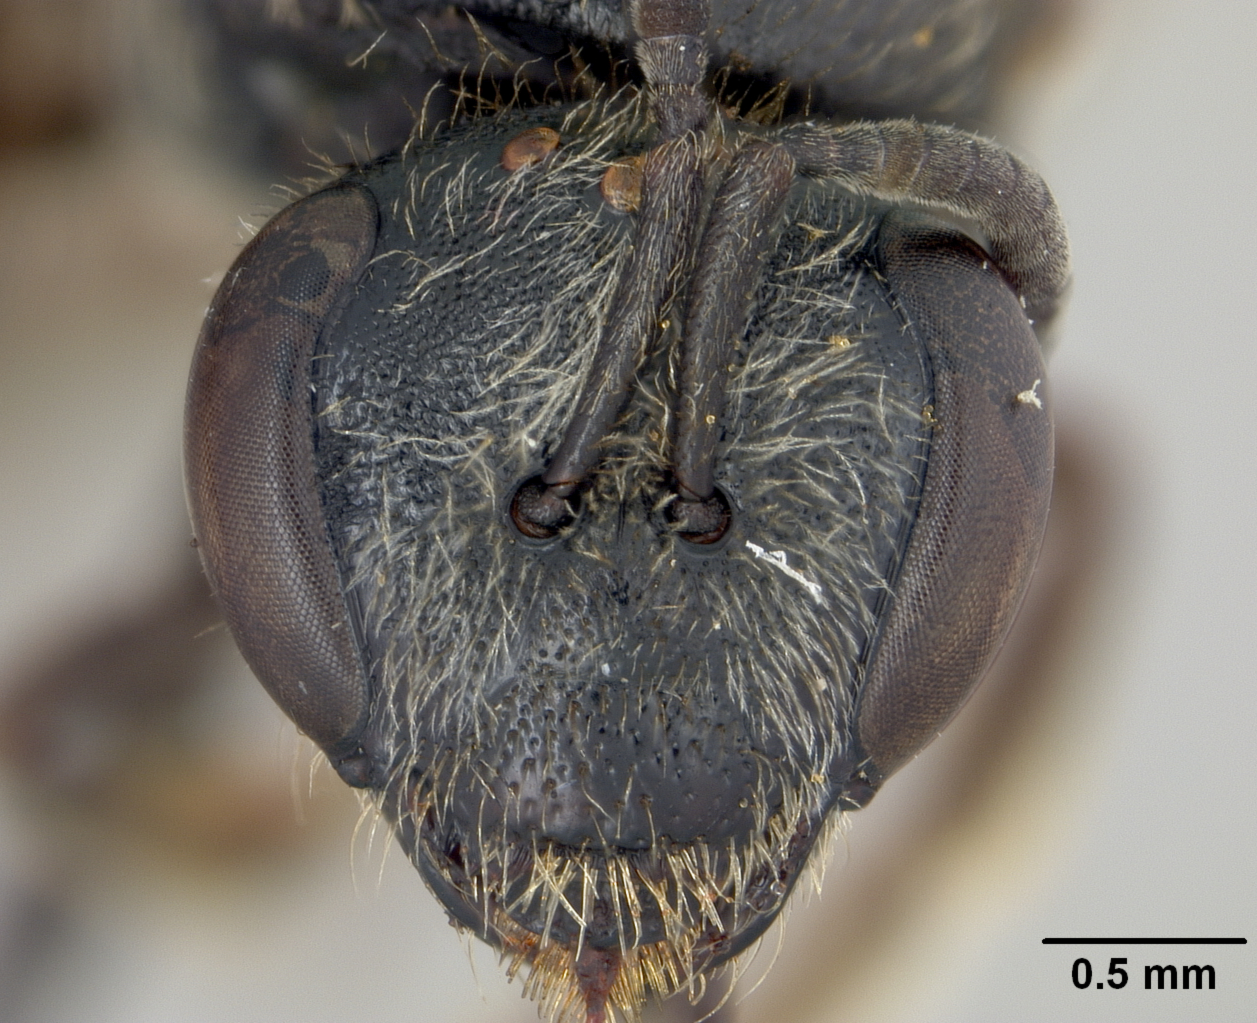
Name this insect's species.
Halictus kraloffi
